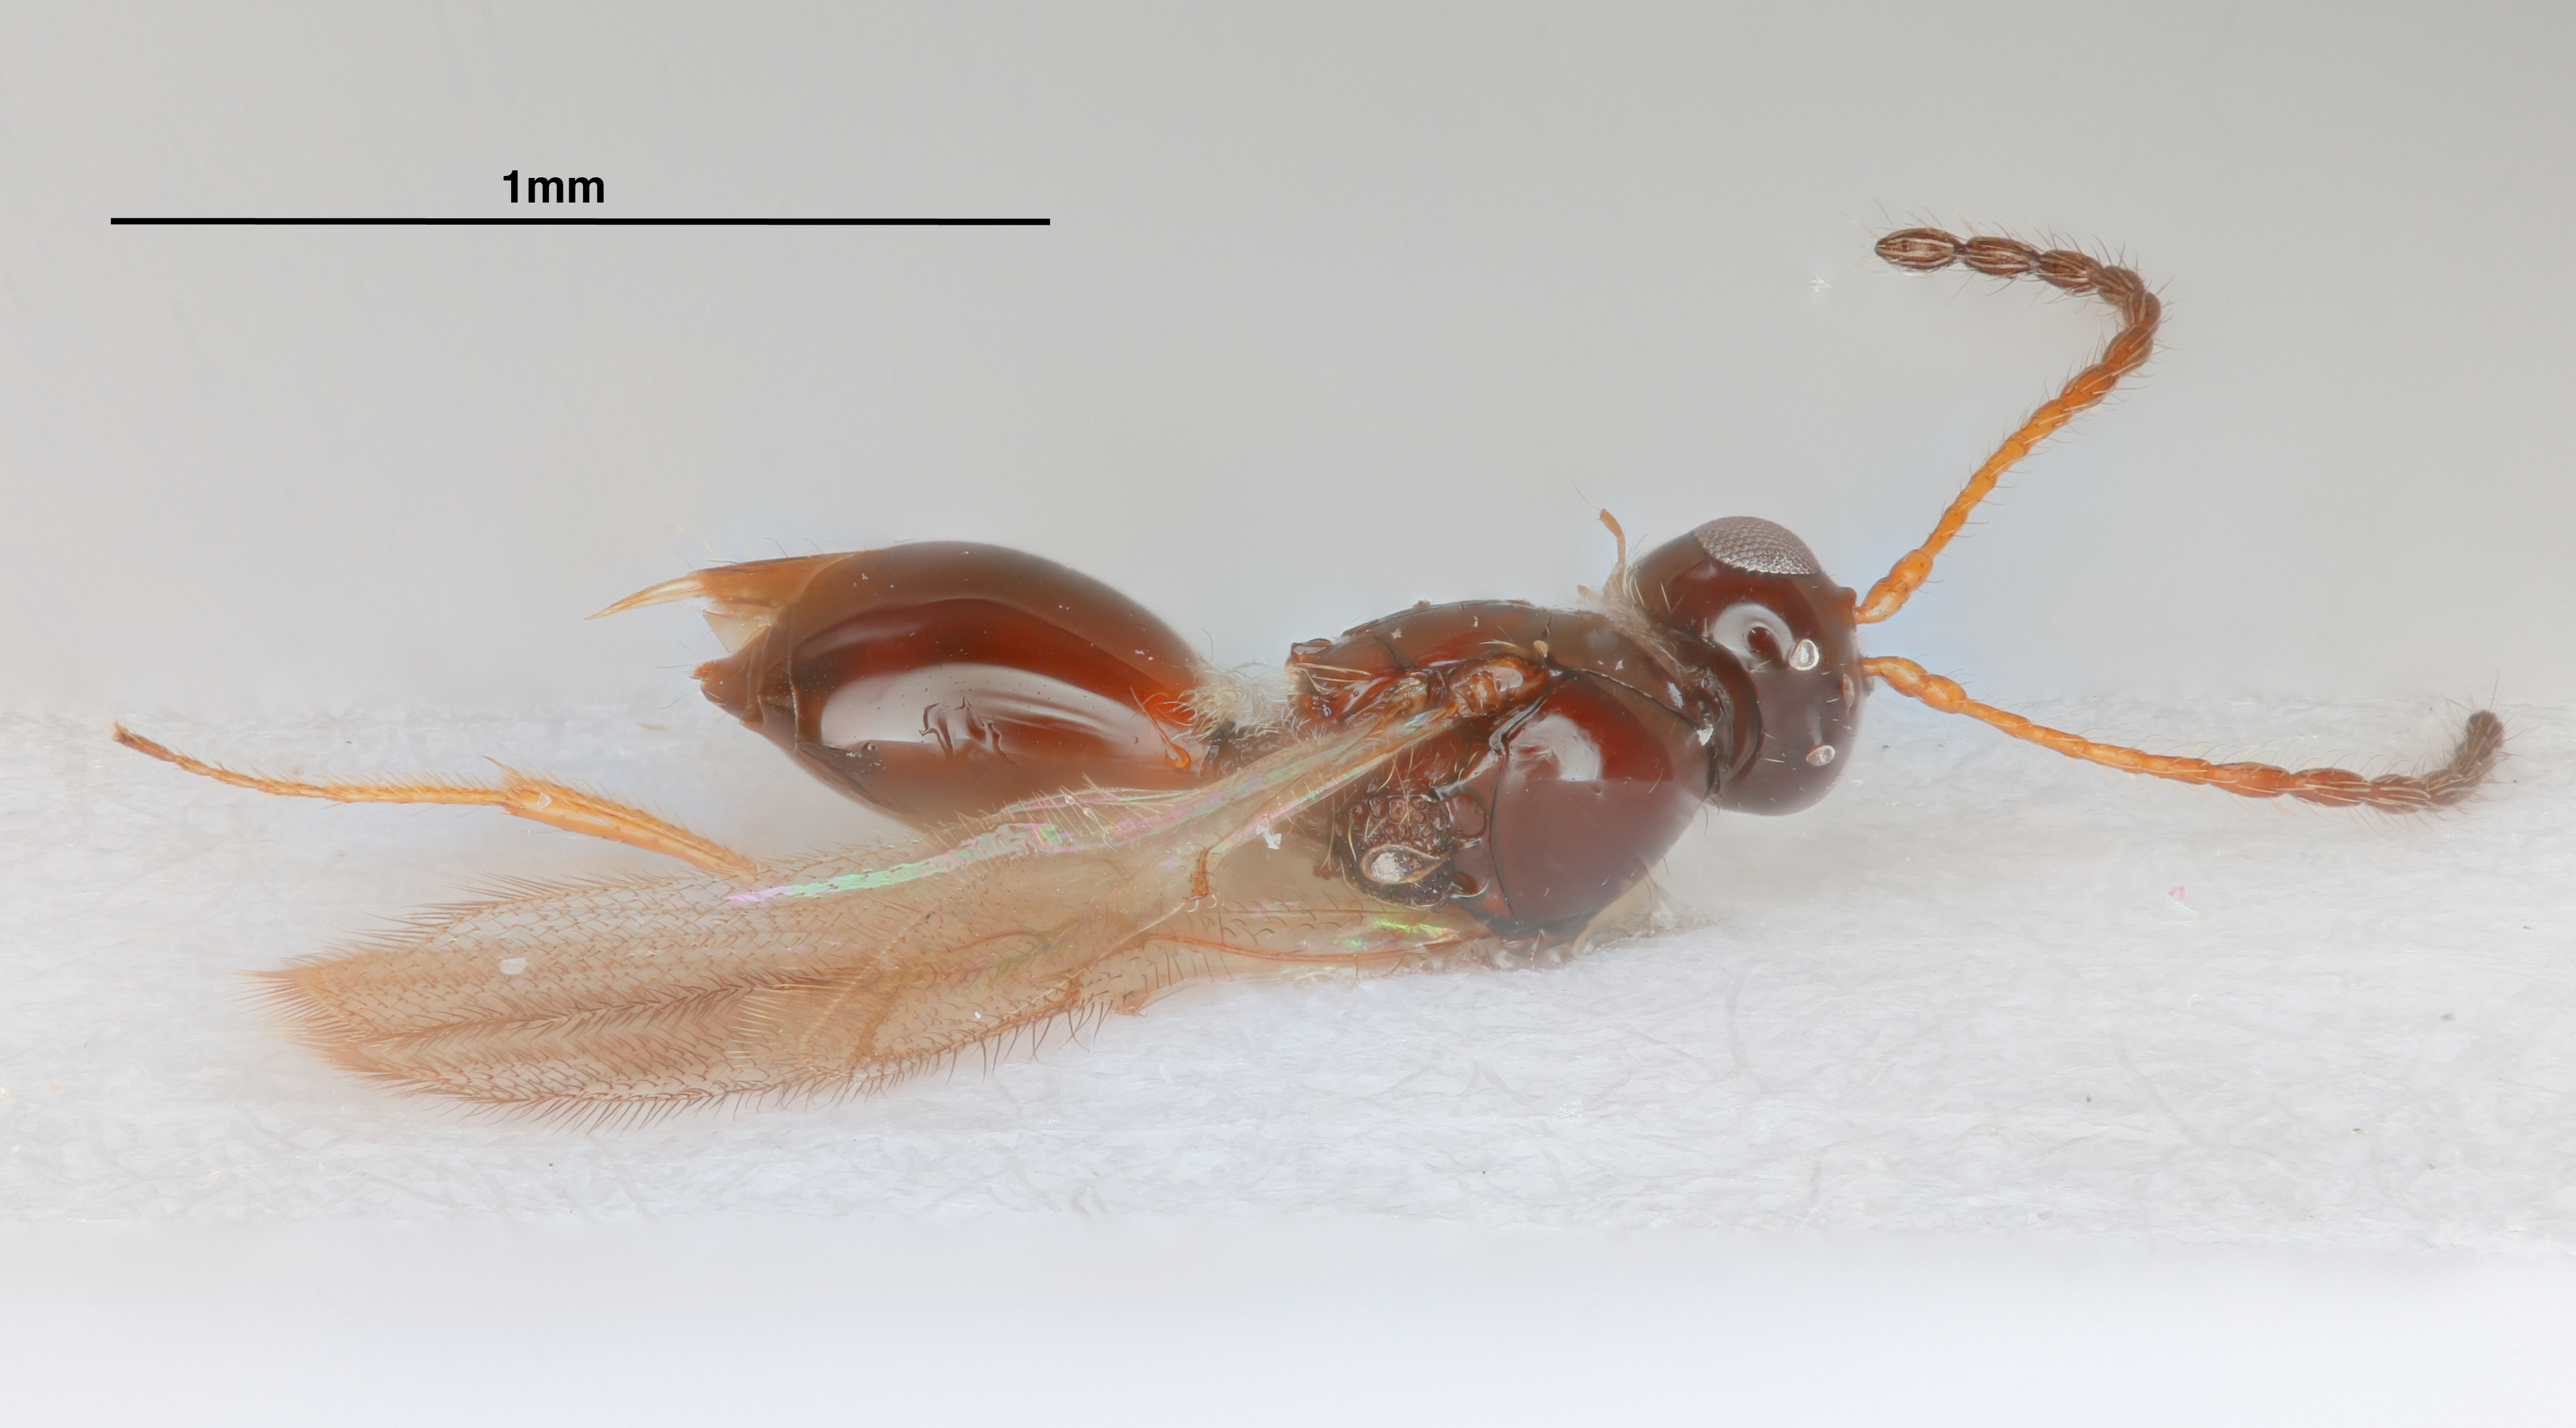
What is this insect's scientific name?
Leptopilina leipsi
